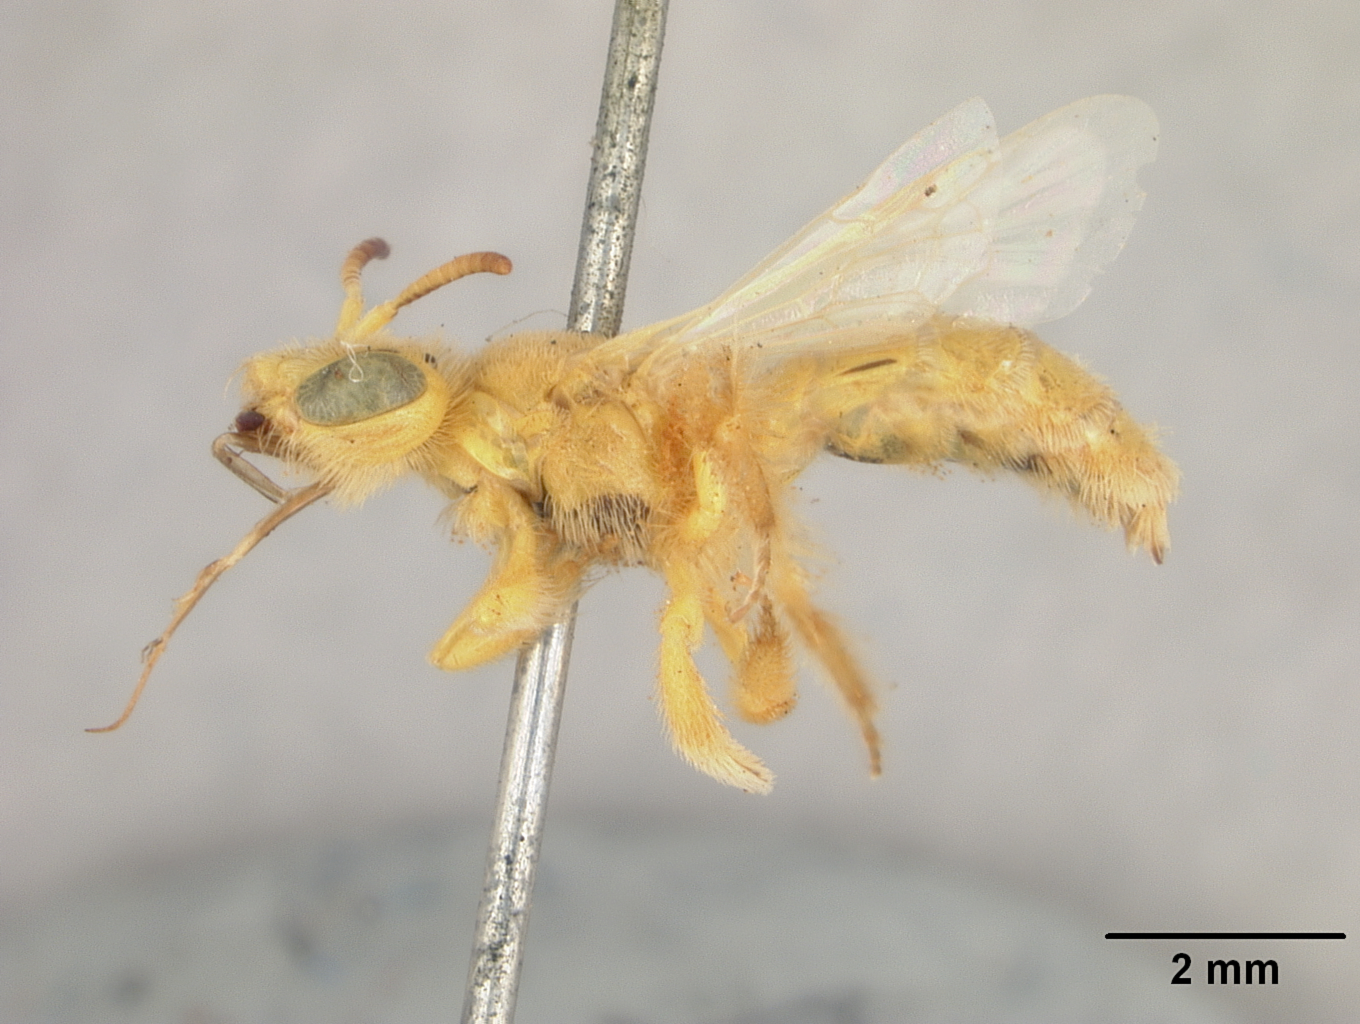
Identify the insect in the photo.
Perdita beata
